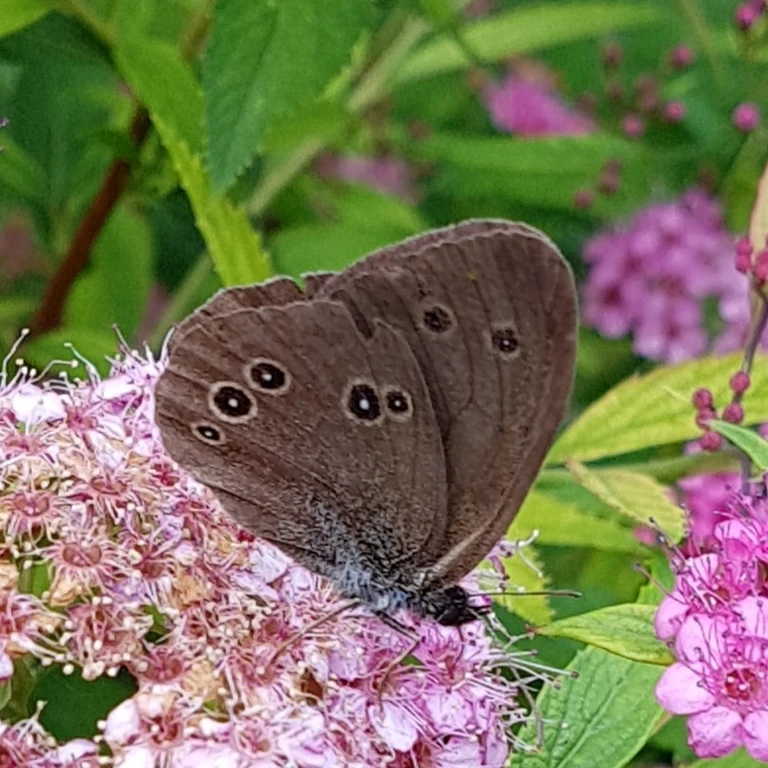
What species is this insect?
Aphantopus hyperantus
